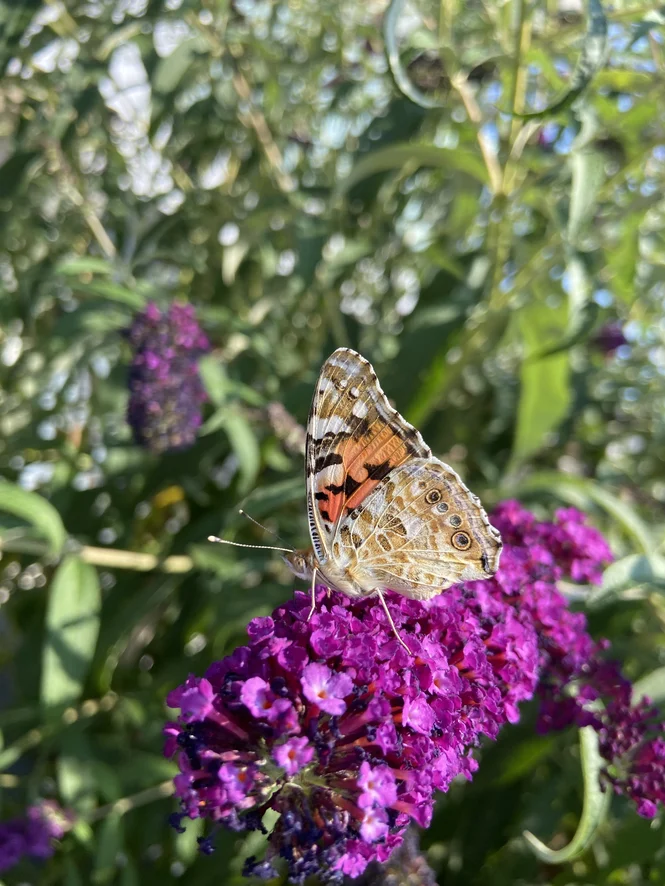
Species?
Vanessa cardui
